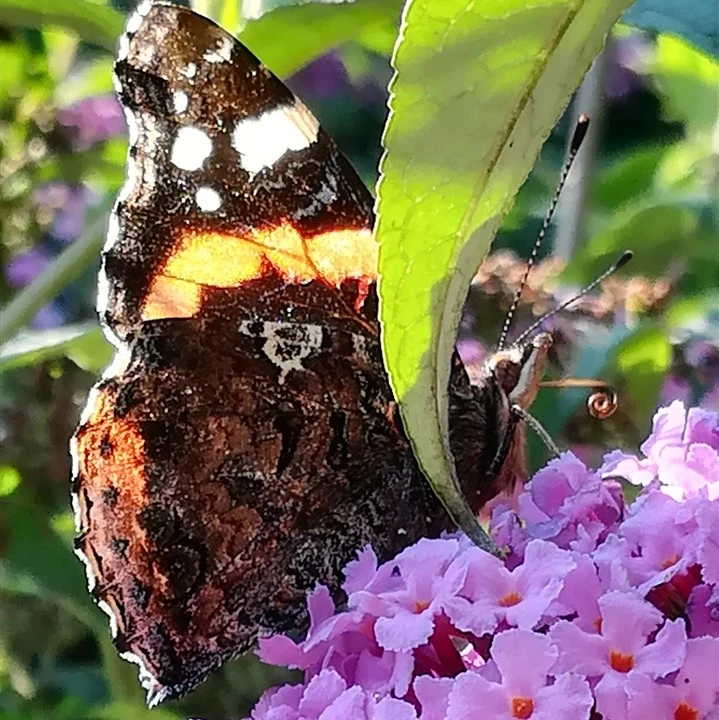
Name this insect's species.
Vanessa atalanta
